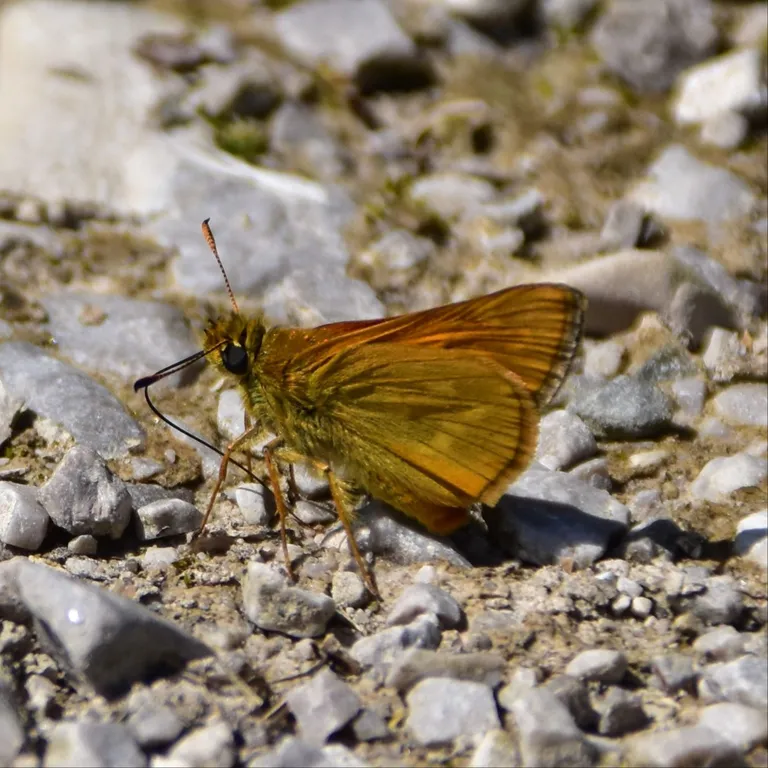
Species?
Ochlodes sylvanus (also Ochlodes venata)
